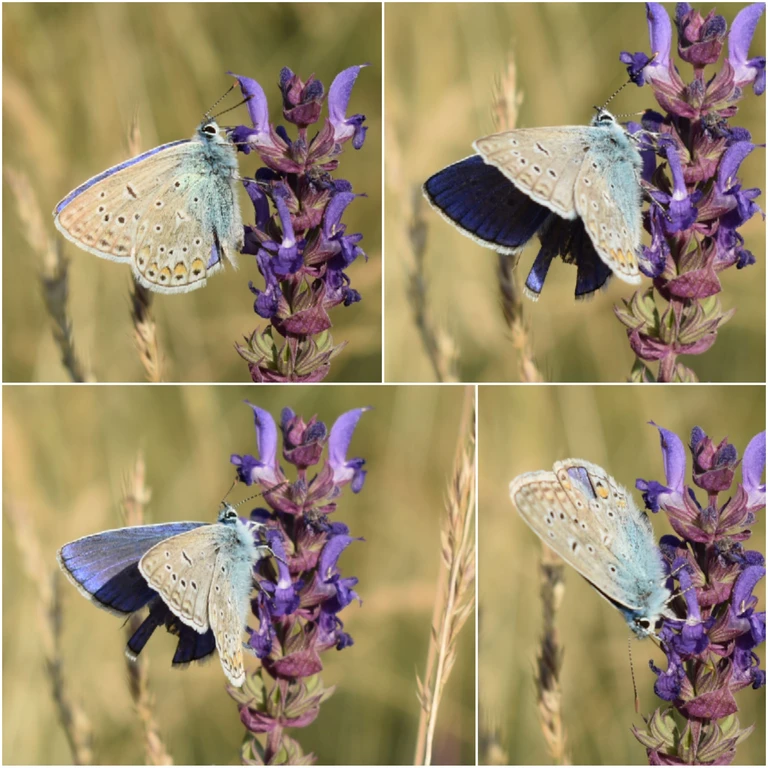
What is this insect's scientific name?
Polyommatus icarus
